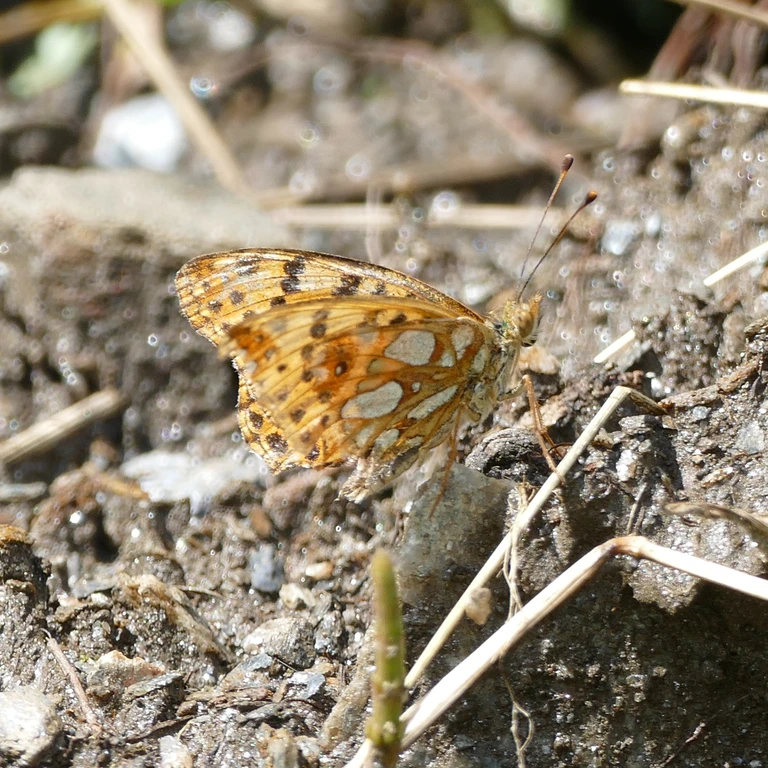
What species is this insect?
Issoria lathonia
